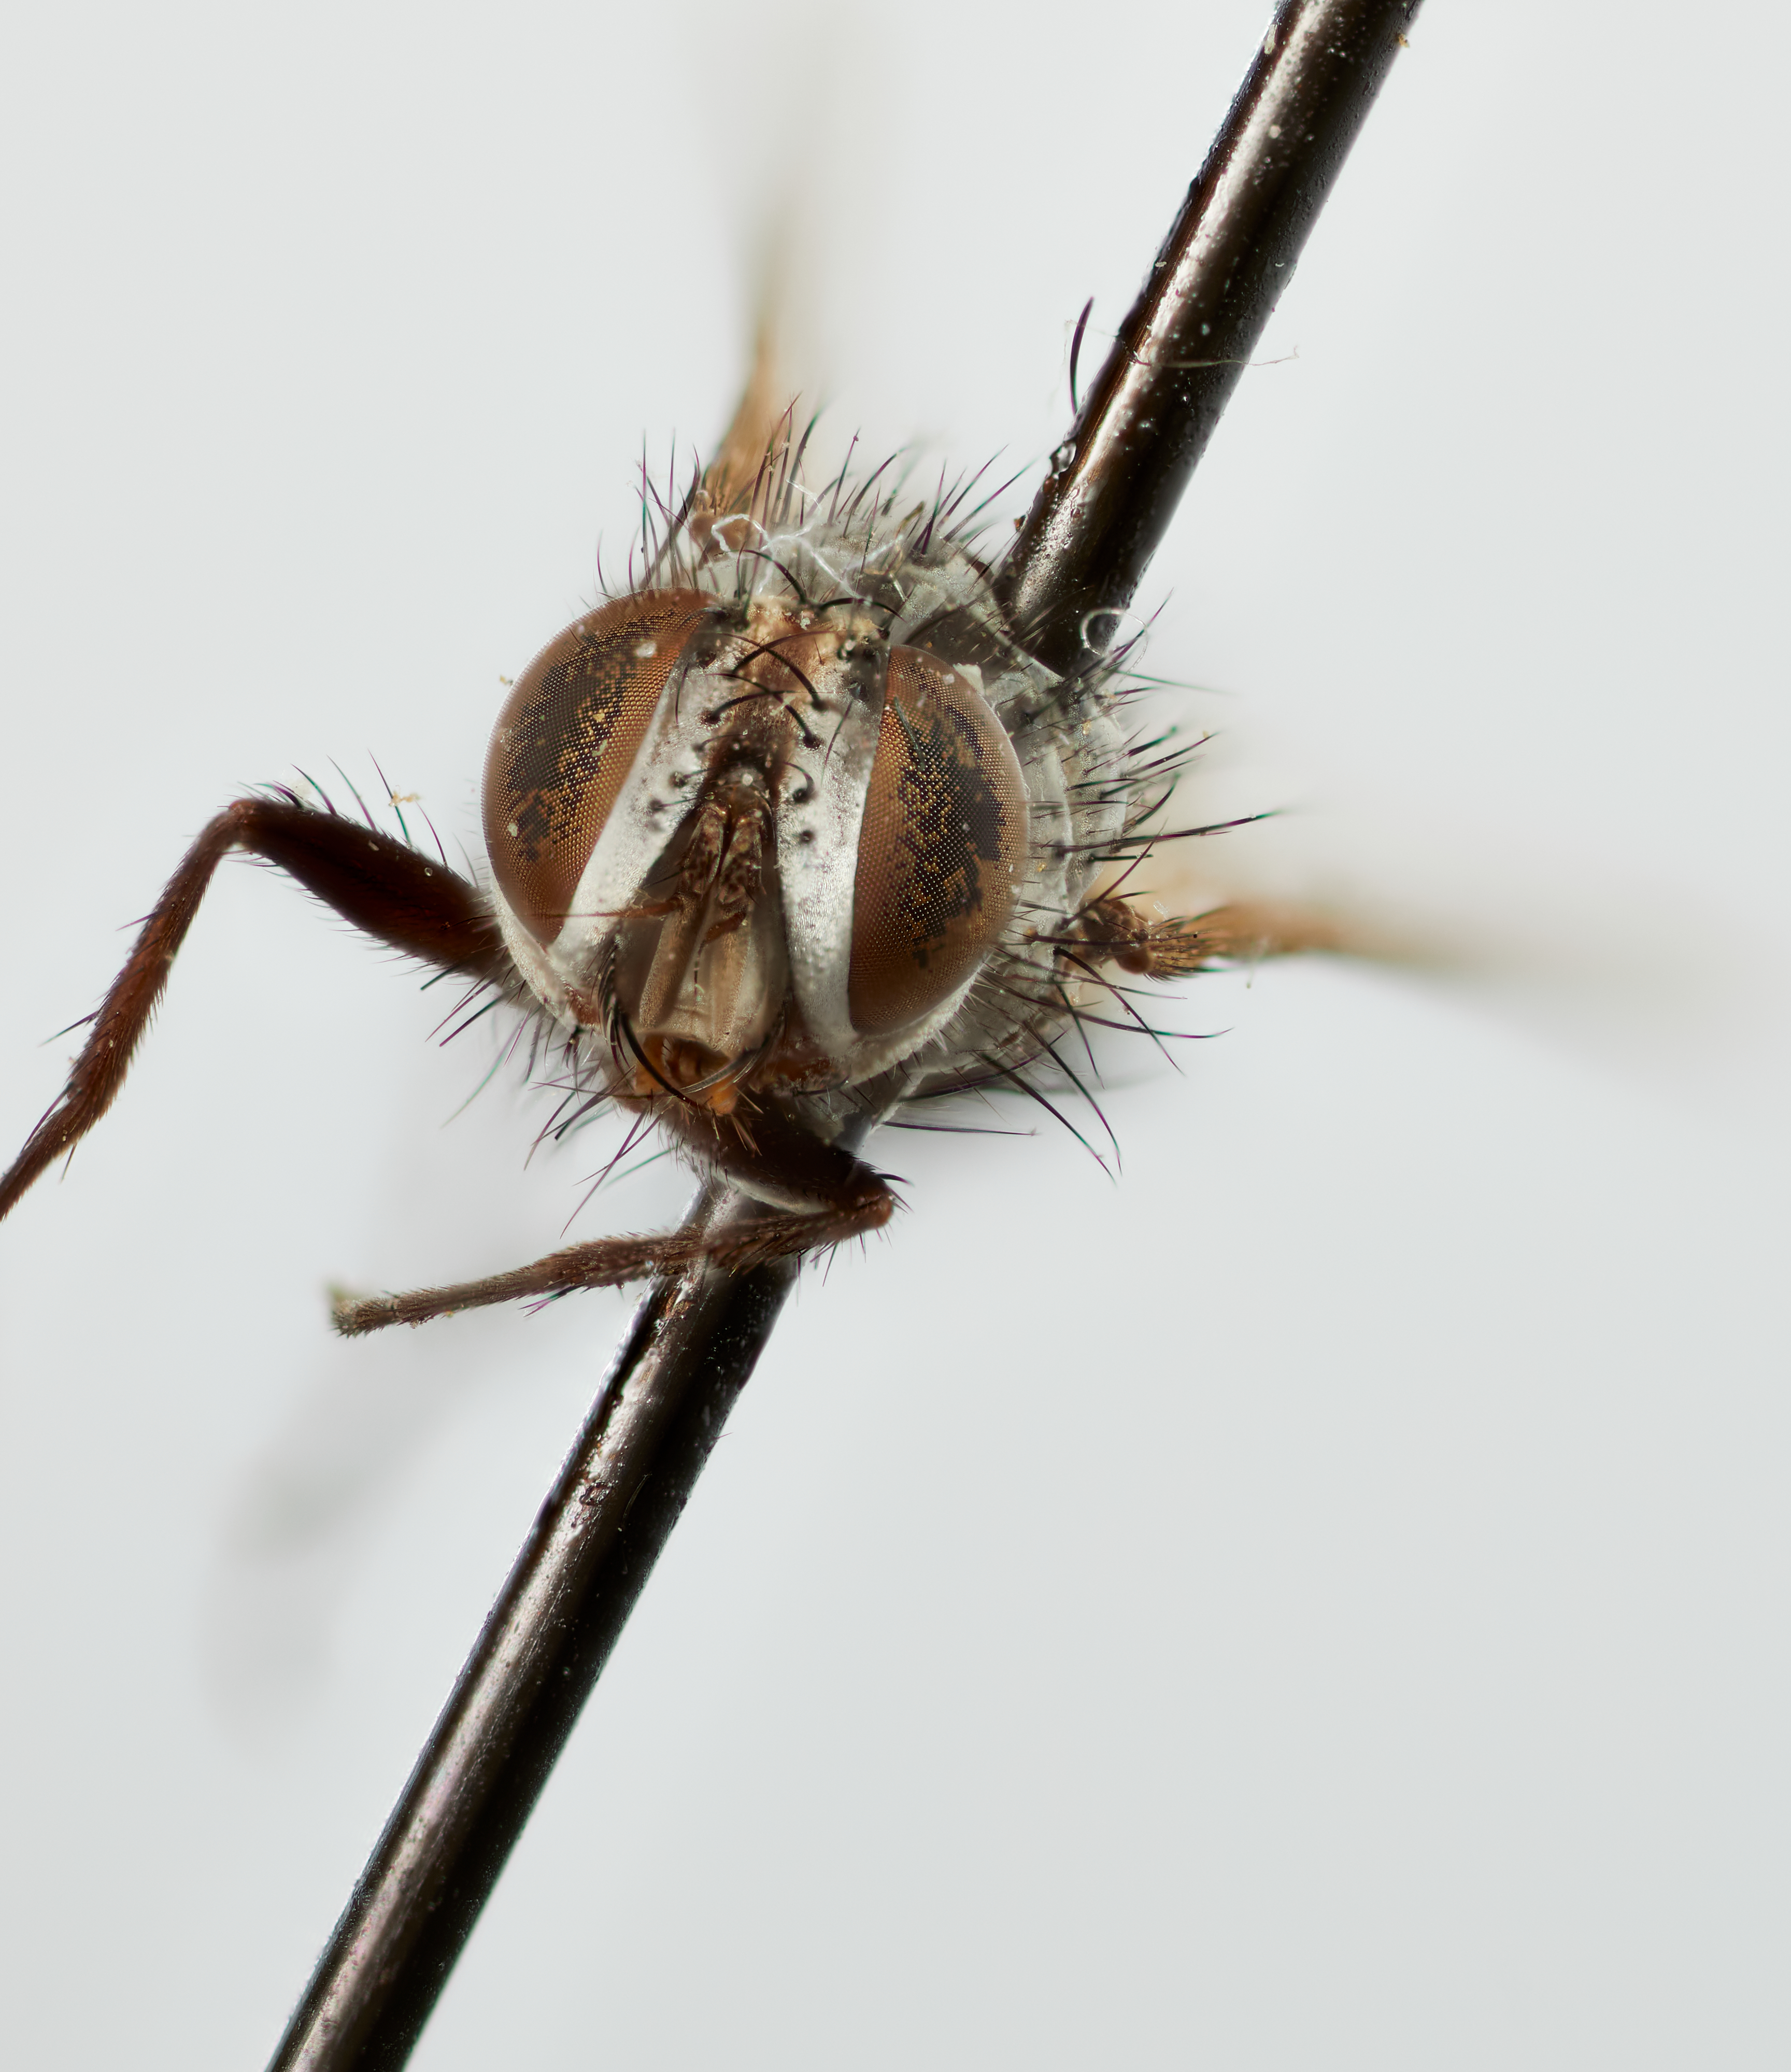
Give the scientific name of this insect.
Schizocerophaga leibyi
